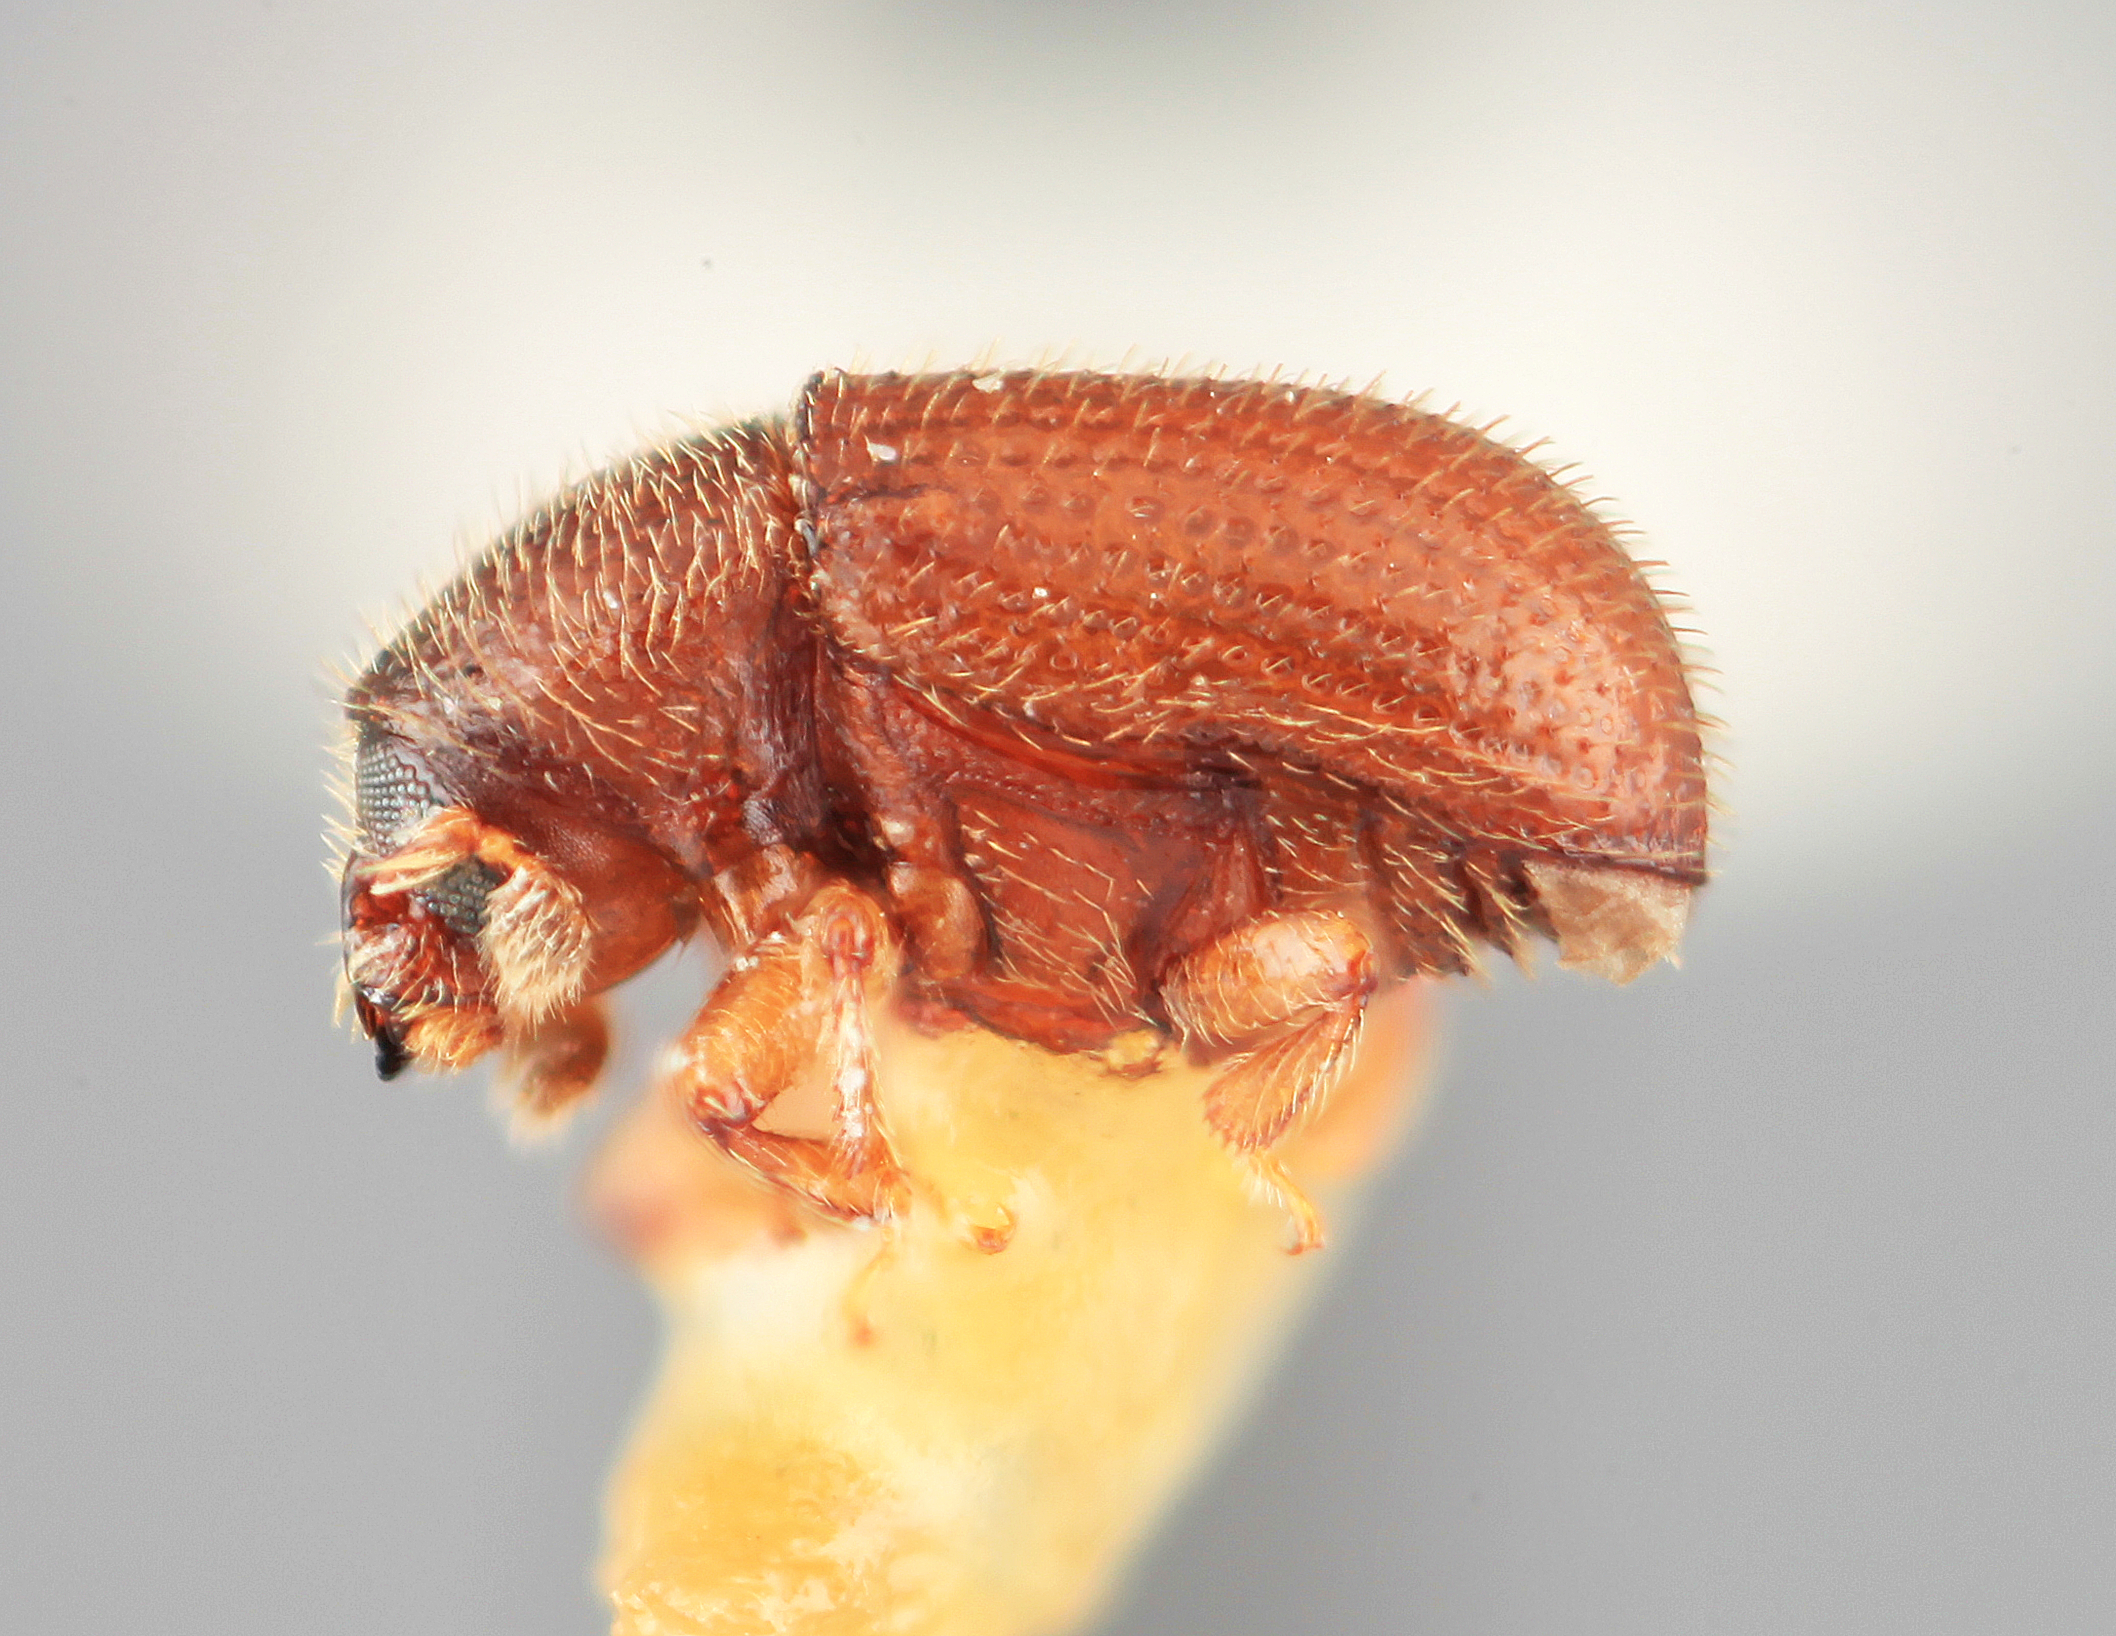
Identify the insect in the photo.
Phloeotribus ingae
